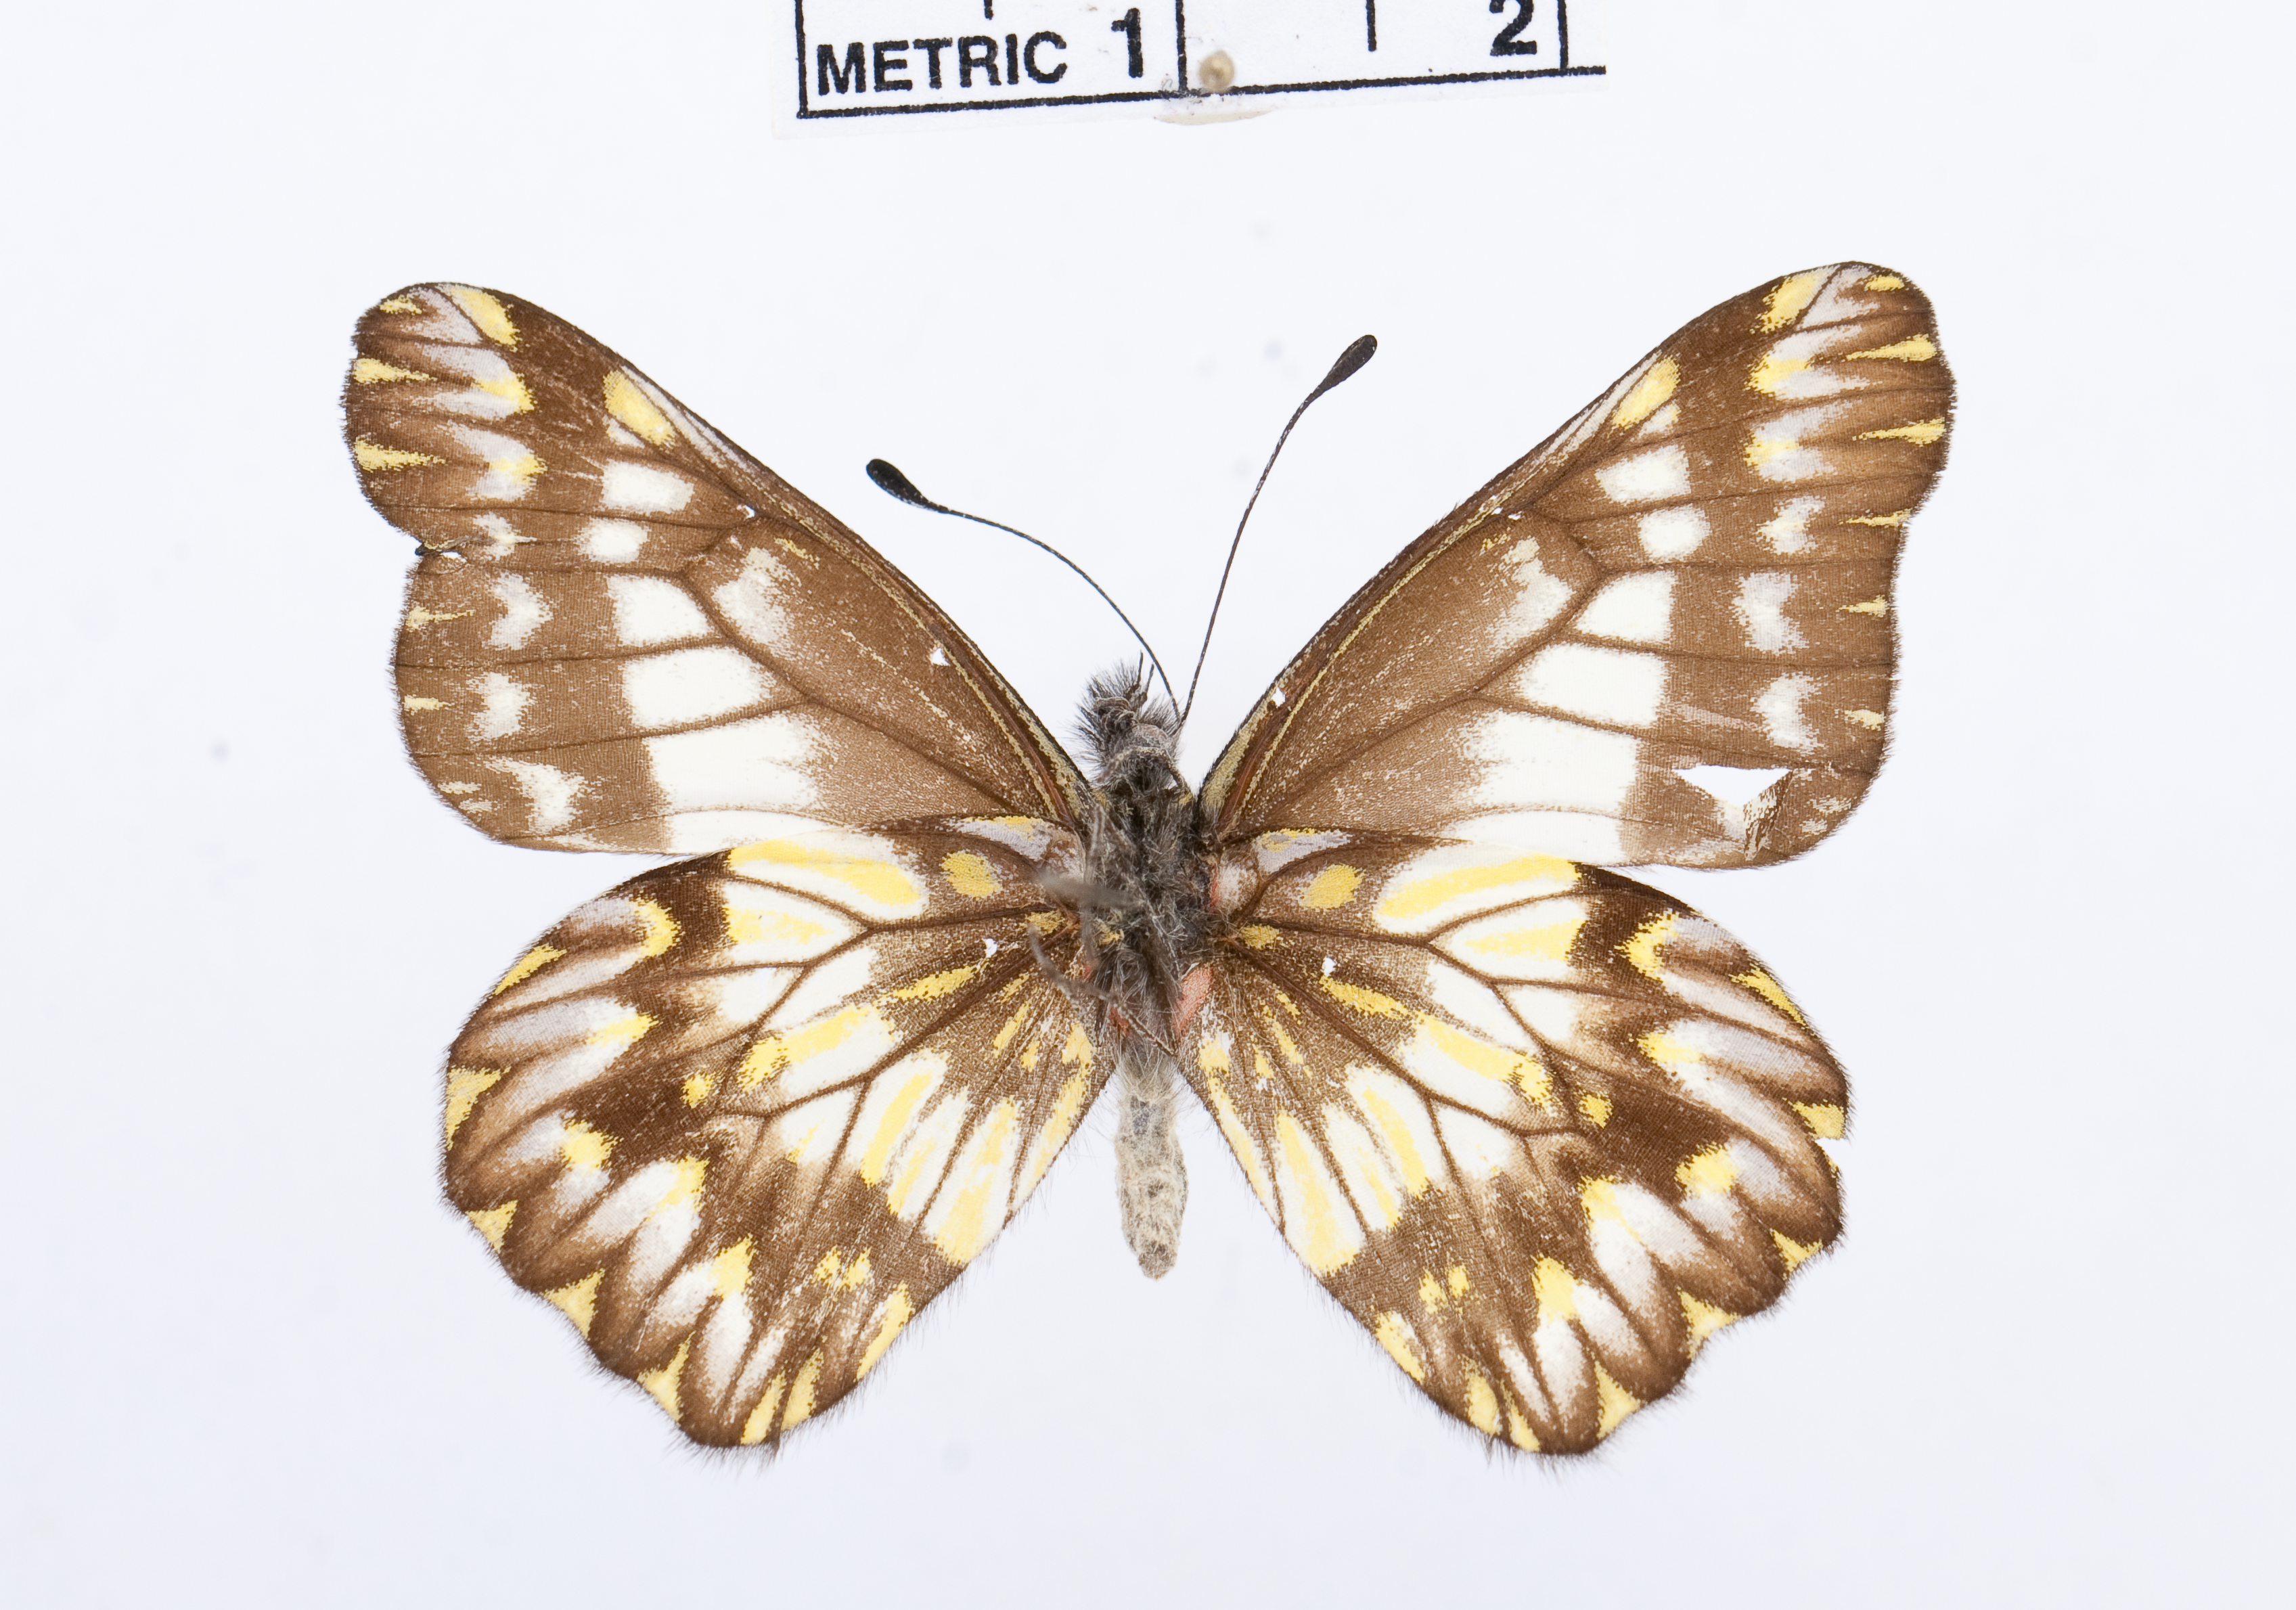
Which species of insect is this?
Catasticta troezene
